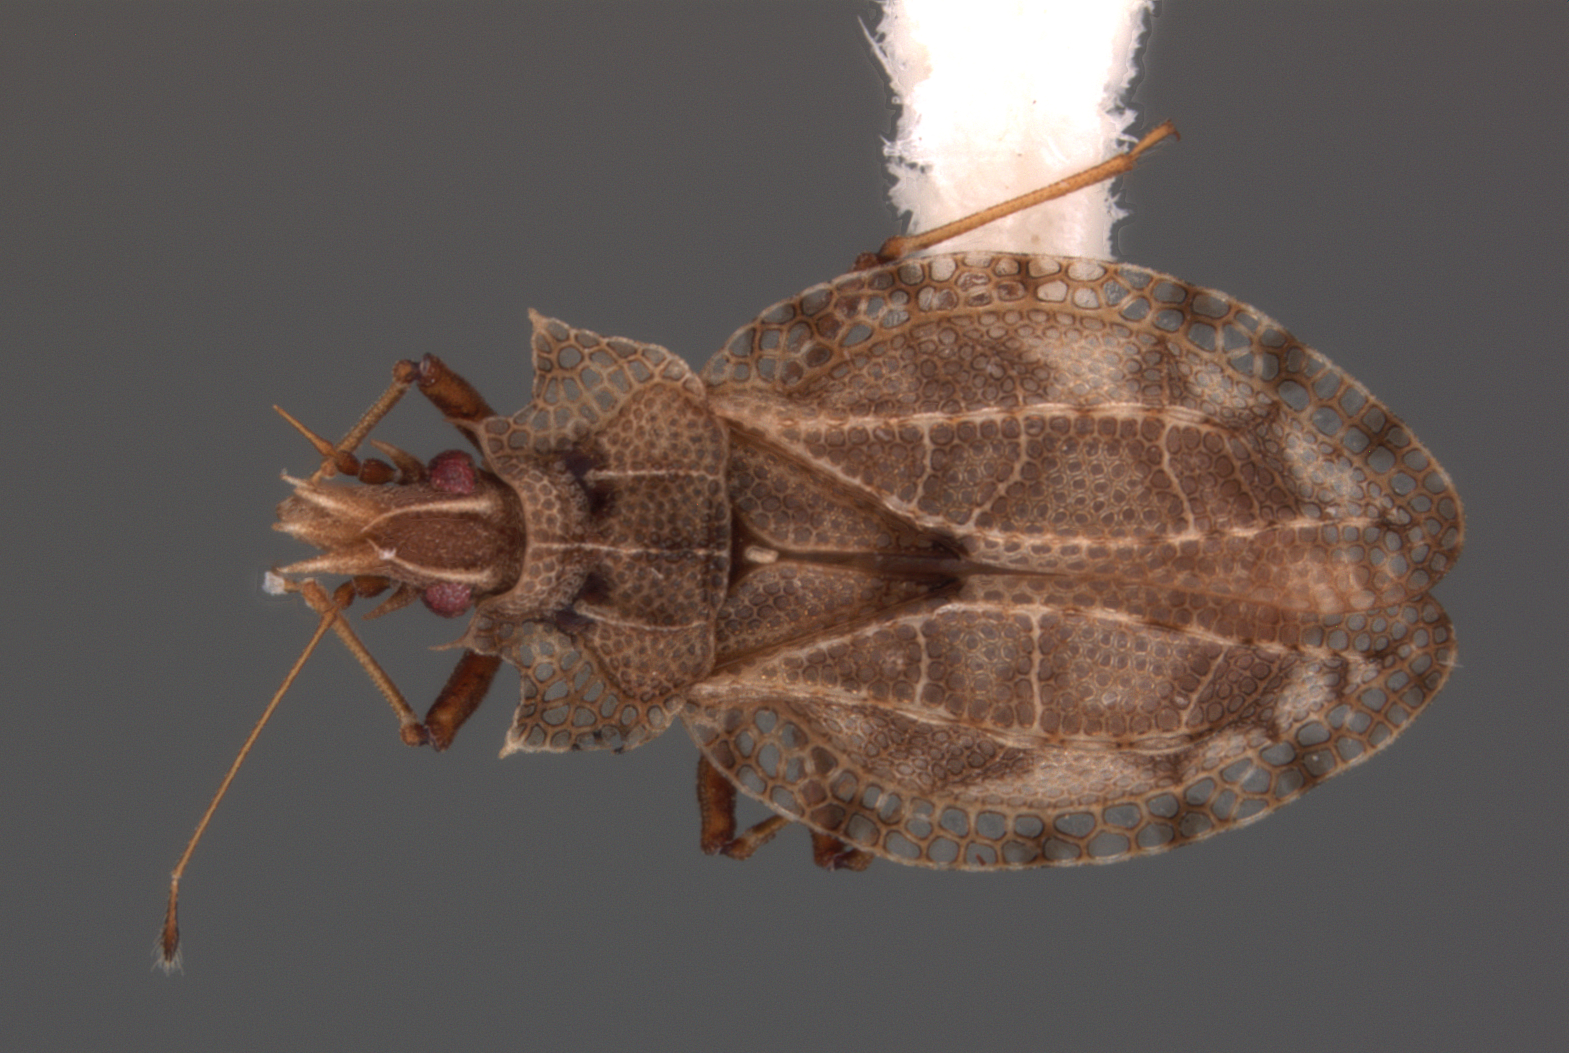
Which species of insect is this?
Phatnoma biordinatum
